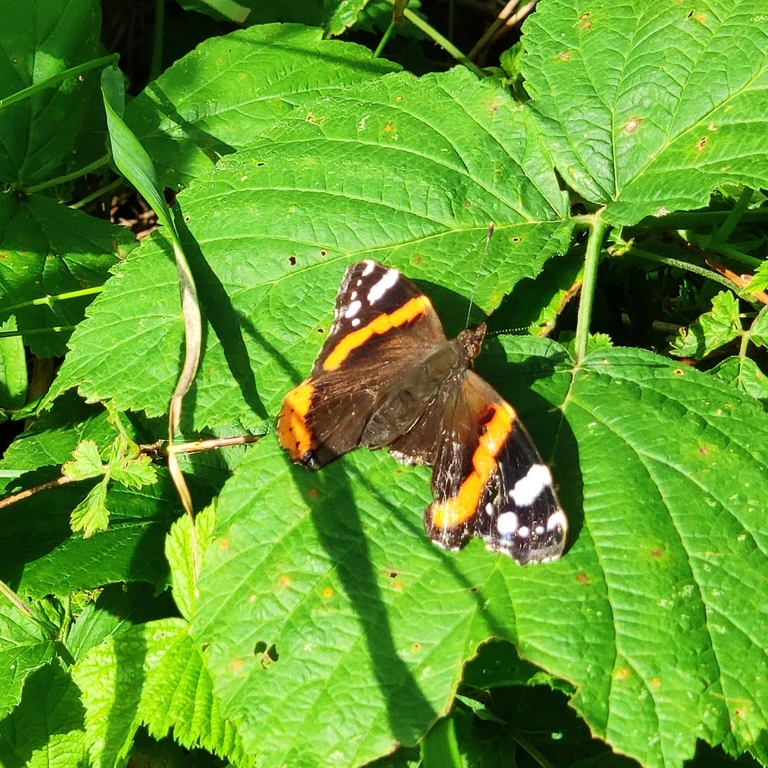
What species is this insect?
Vanessa atalanta
